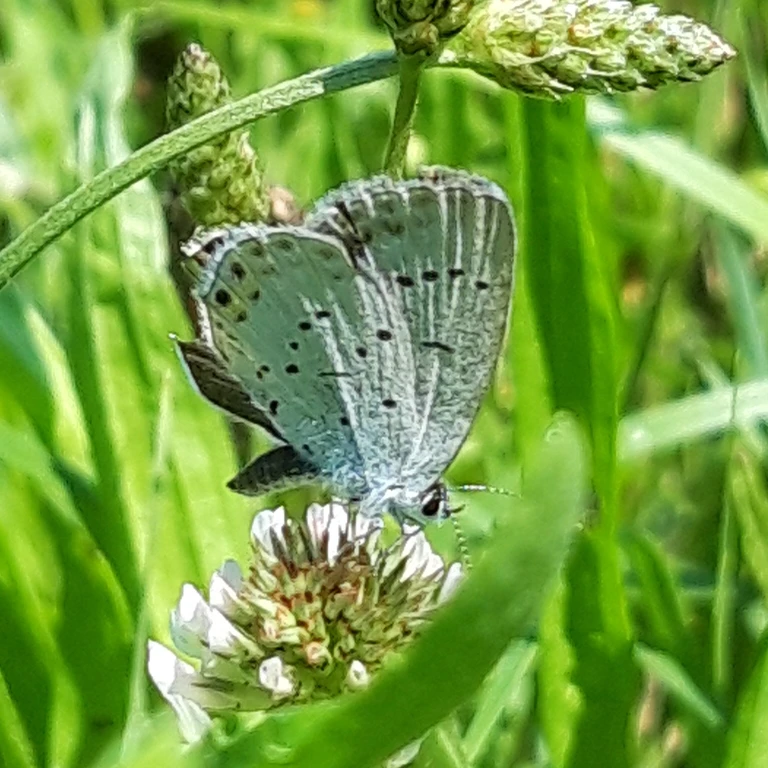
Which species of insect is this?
Cupido argiades (also Elkalyce argiades)
